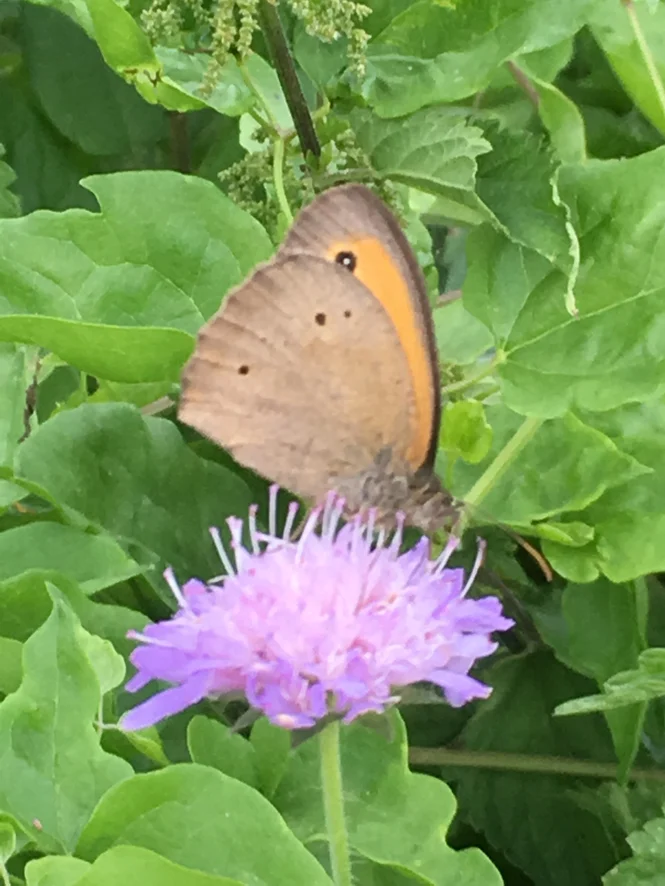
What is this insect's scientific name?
Maniola jurtina
